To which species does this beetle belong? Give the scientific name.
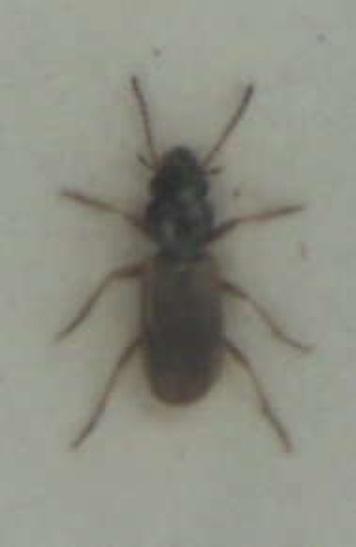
Bembidion laterale
